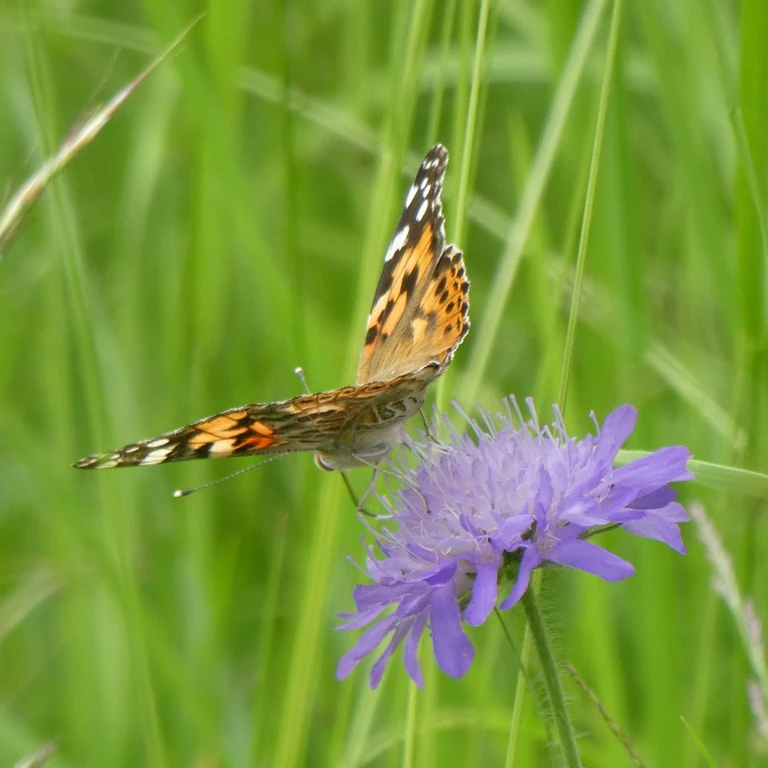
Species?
Vanessa cardui
